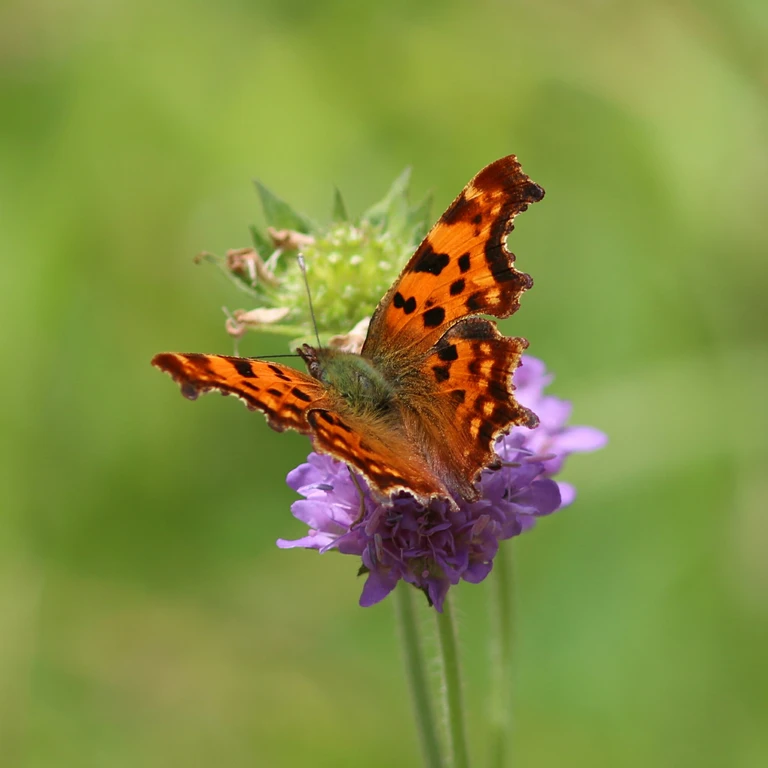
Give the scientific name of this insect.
Polygonia c-album
